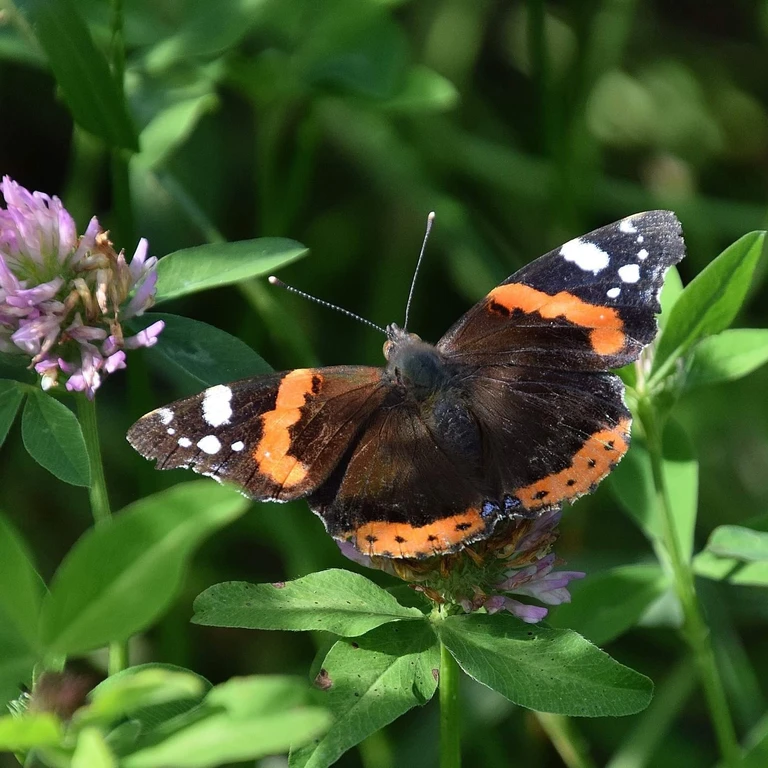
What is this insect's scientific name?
Vanessa atalanta
